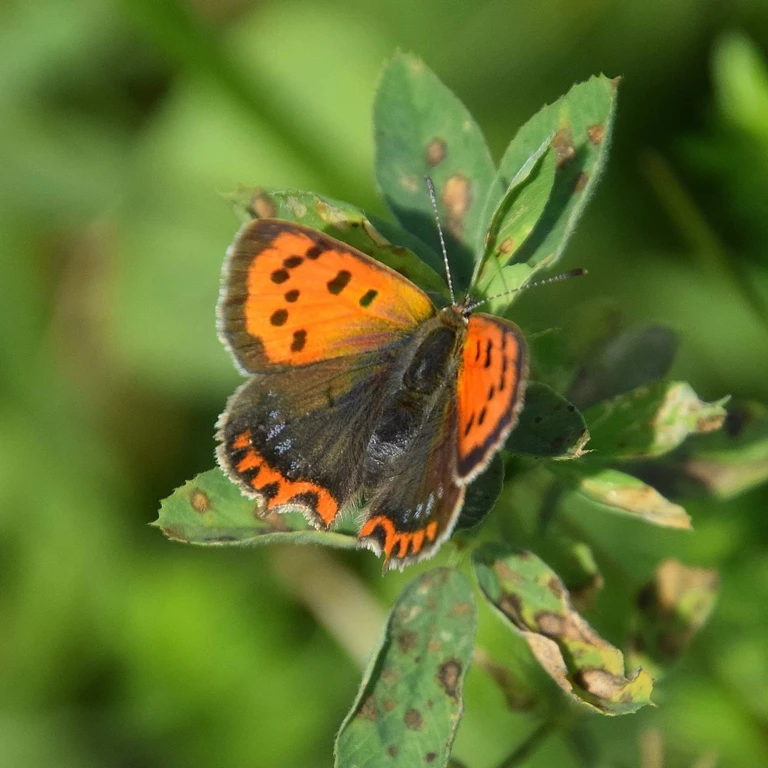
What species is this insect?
Lycaena phlaeas
